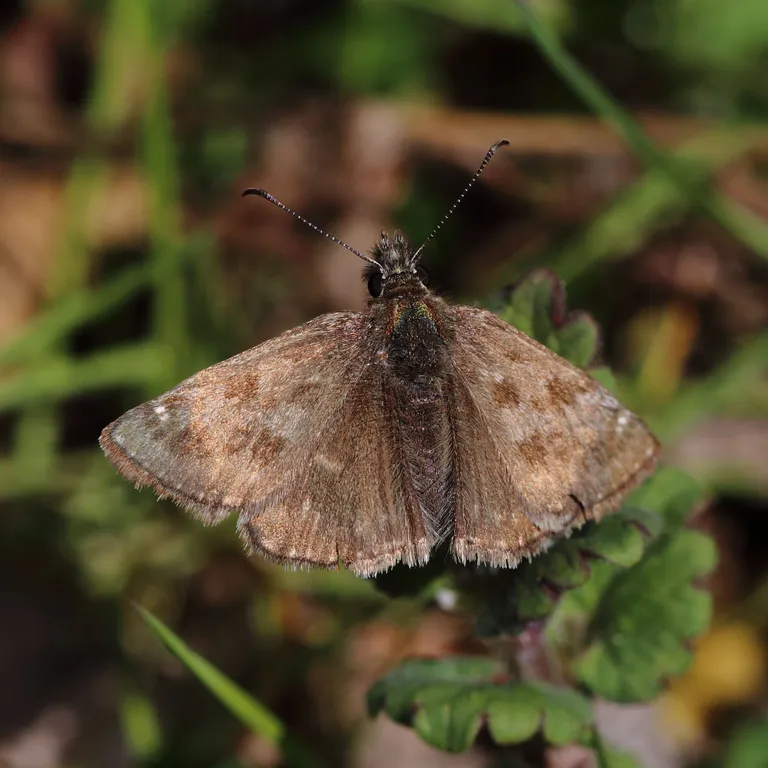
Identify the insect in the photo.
Erynnis tages
